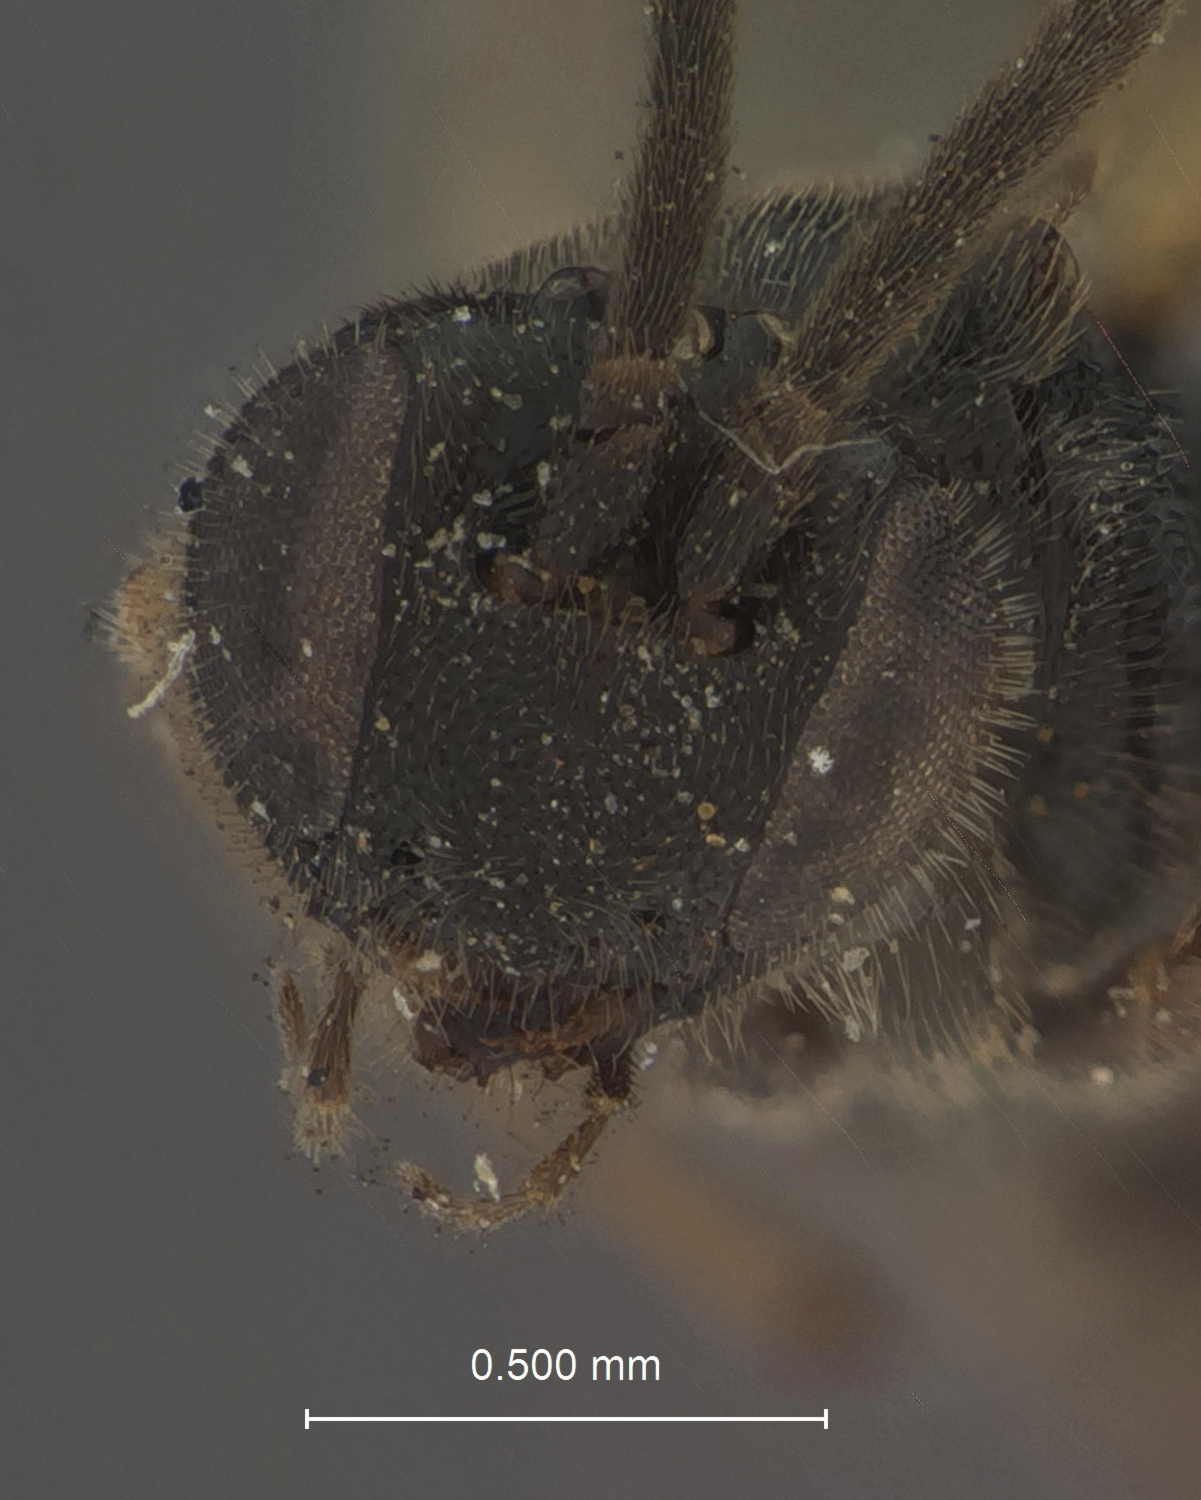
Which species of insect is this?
Microgaster femoralis
